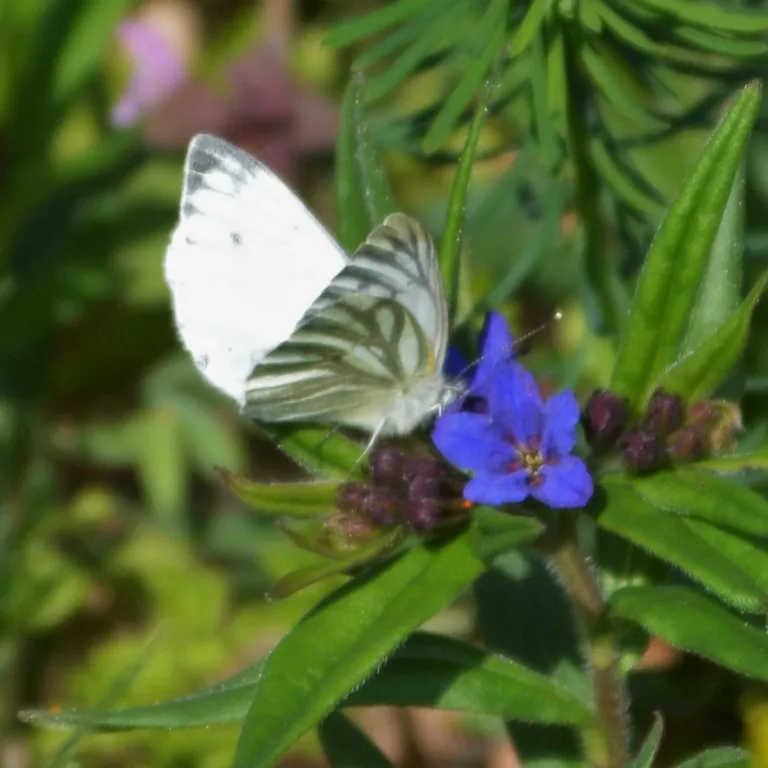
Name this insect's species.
Pieris napi
